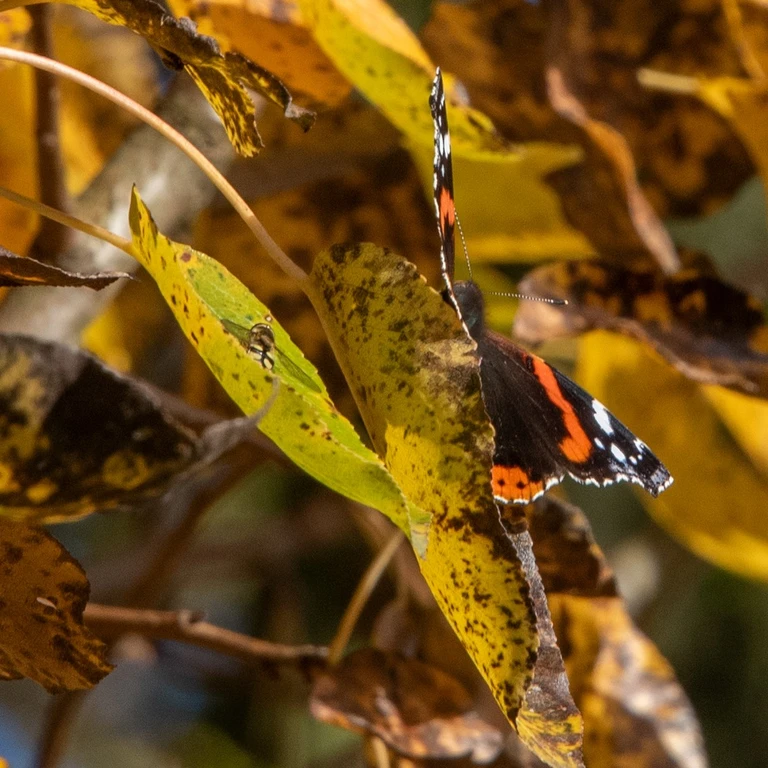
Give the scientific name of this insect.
Vanessa atalanta
